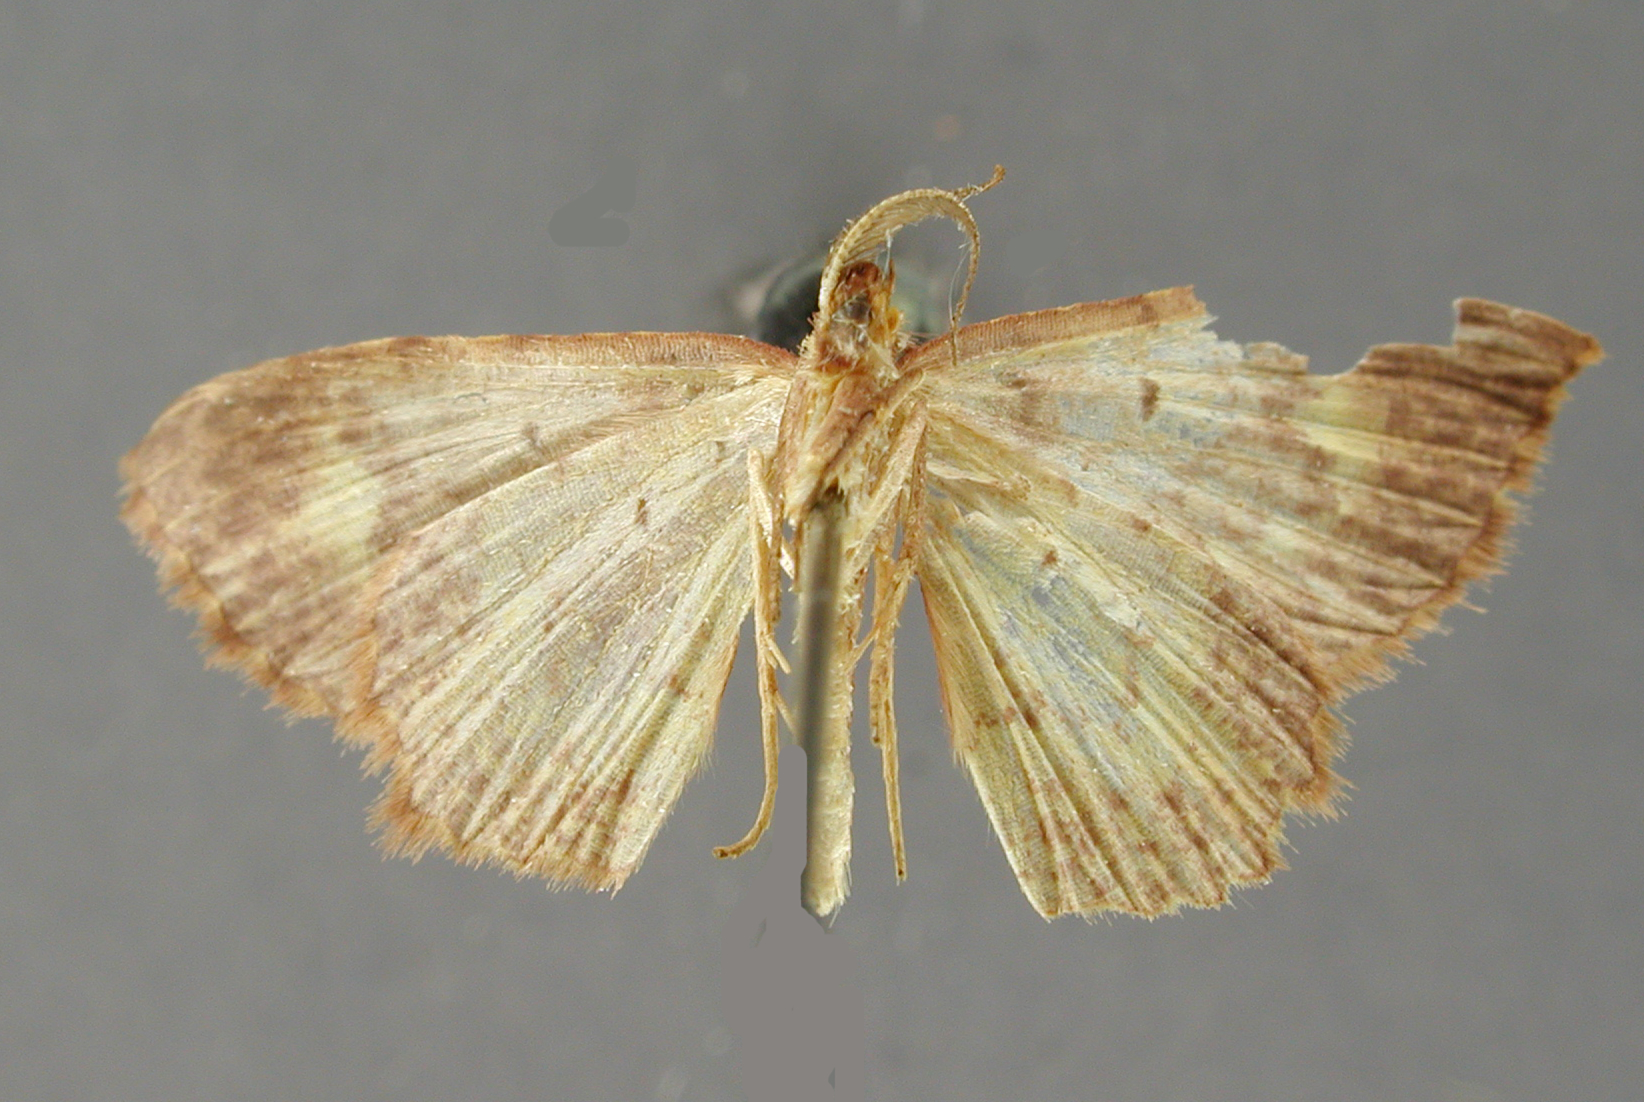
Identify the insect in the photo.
Cambogia lunifera
